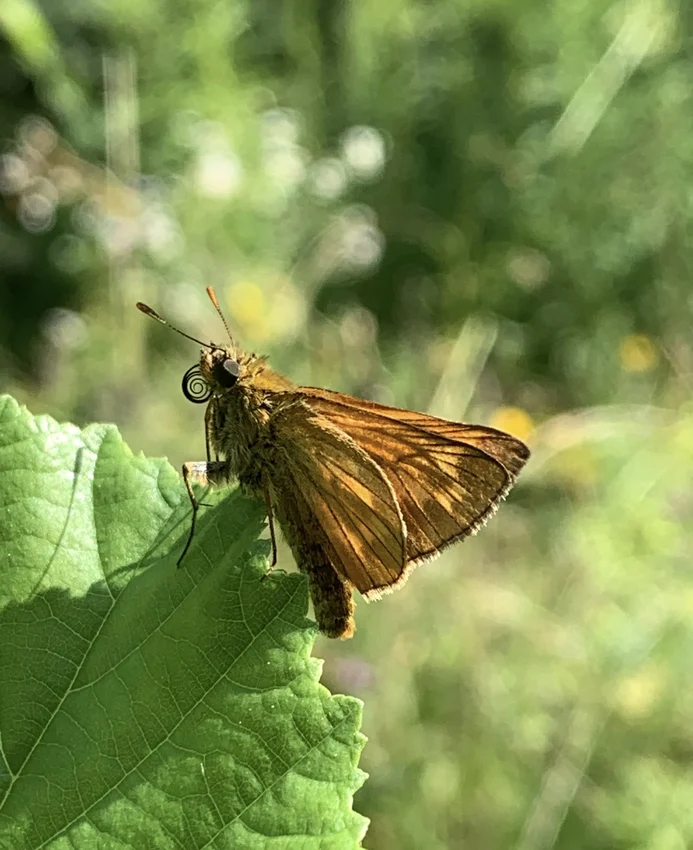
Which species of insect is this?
Ochlodes sylvanus (also Ochlodes venata)
